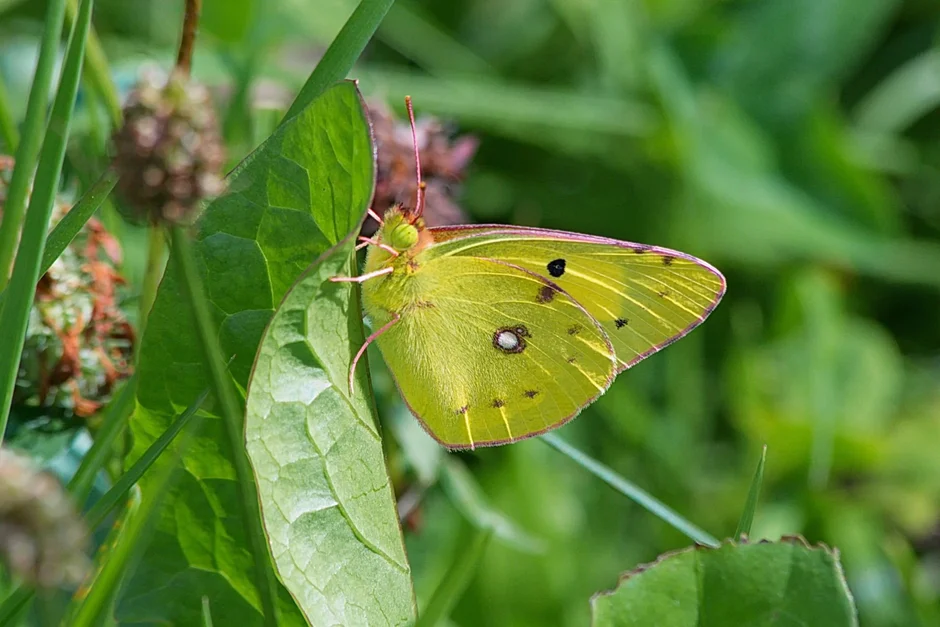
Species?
Colias croceus
